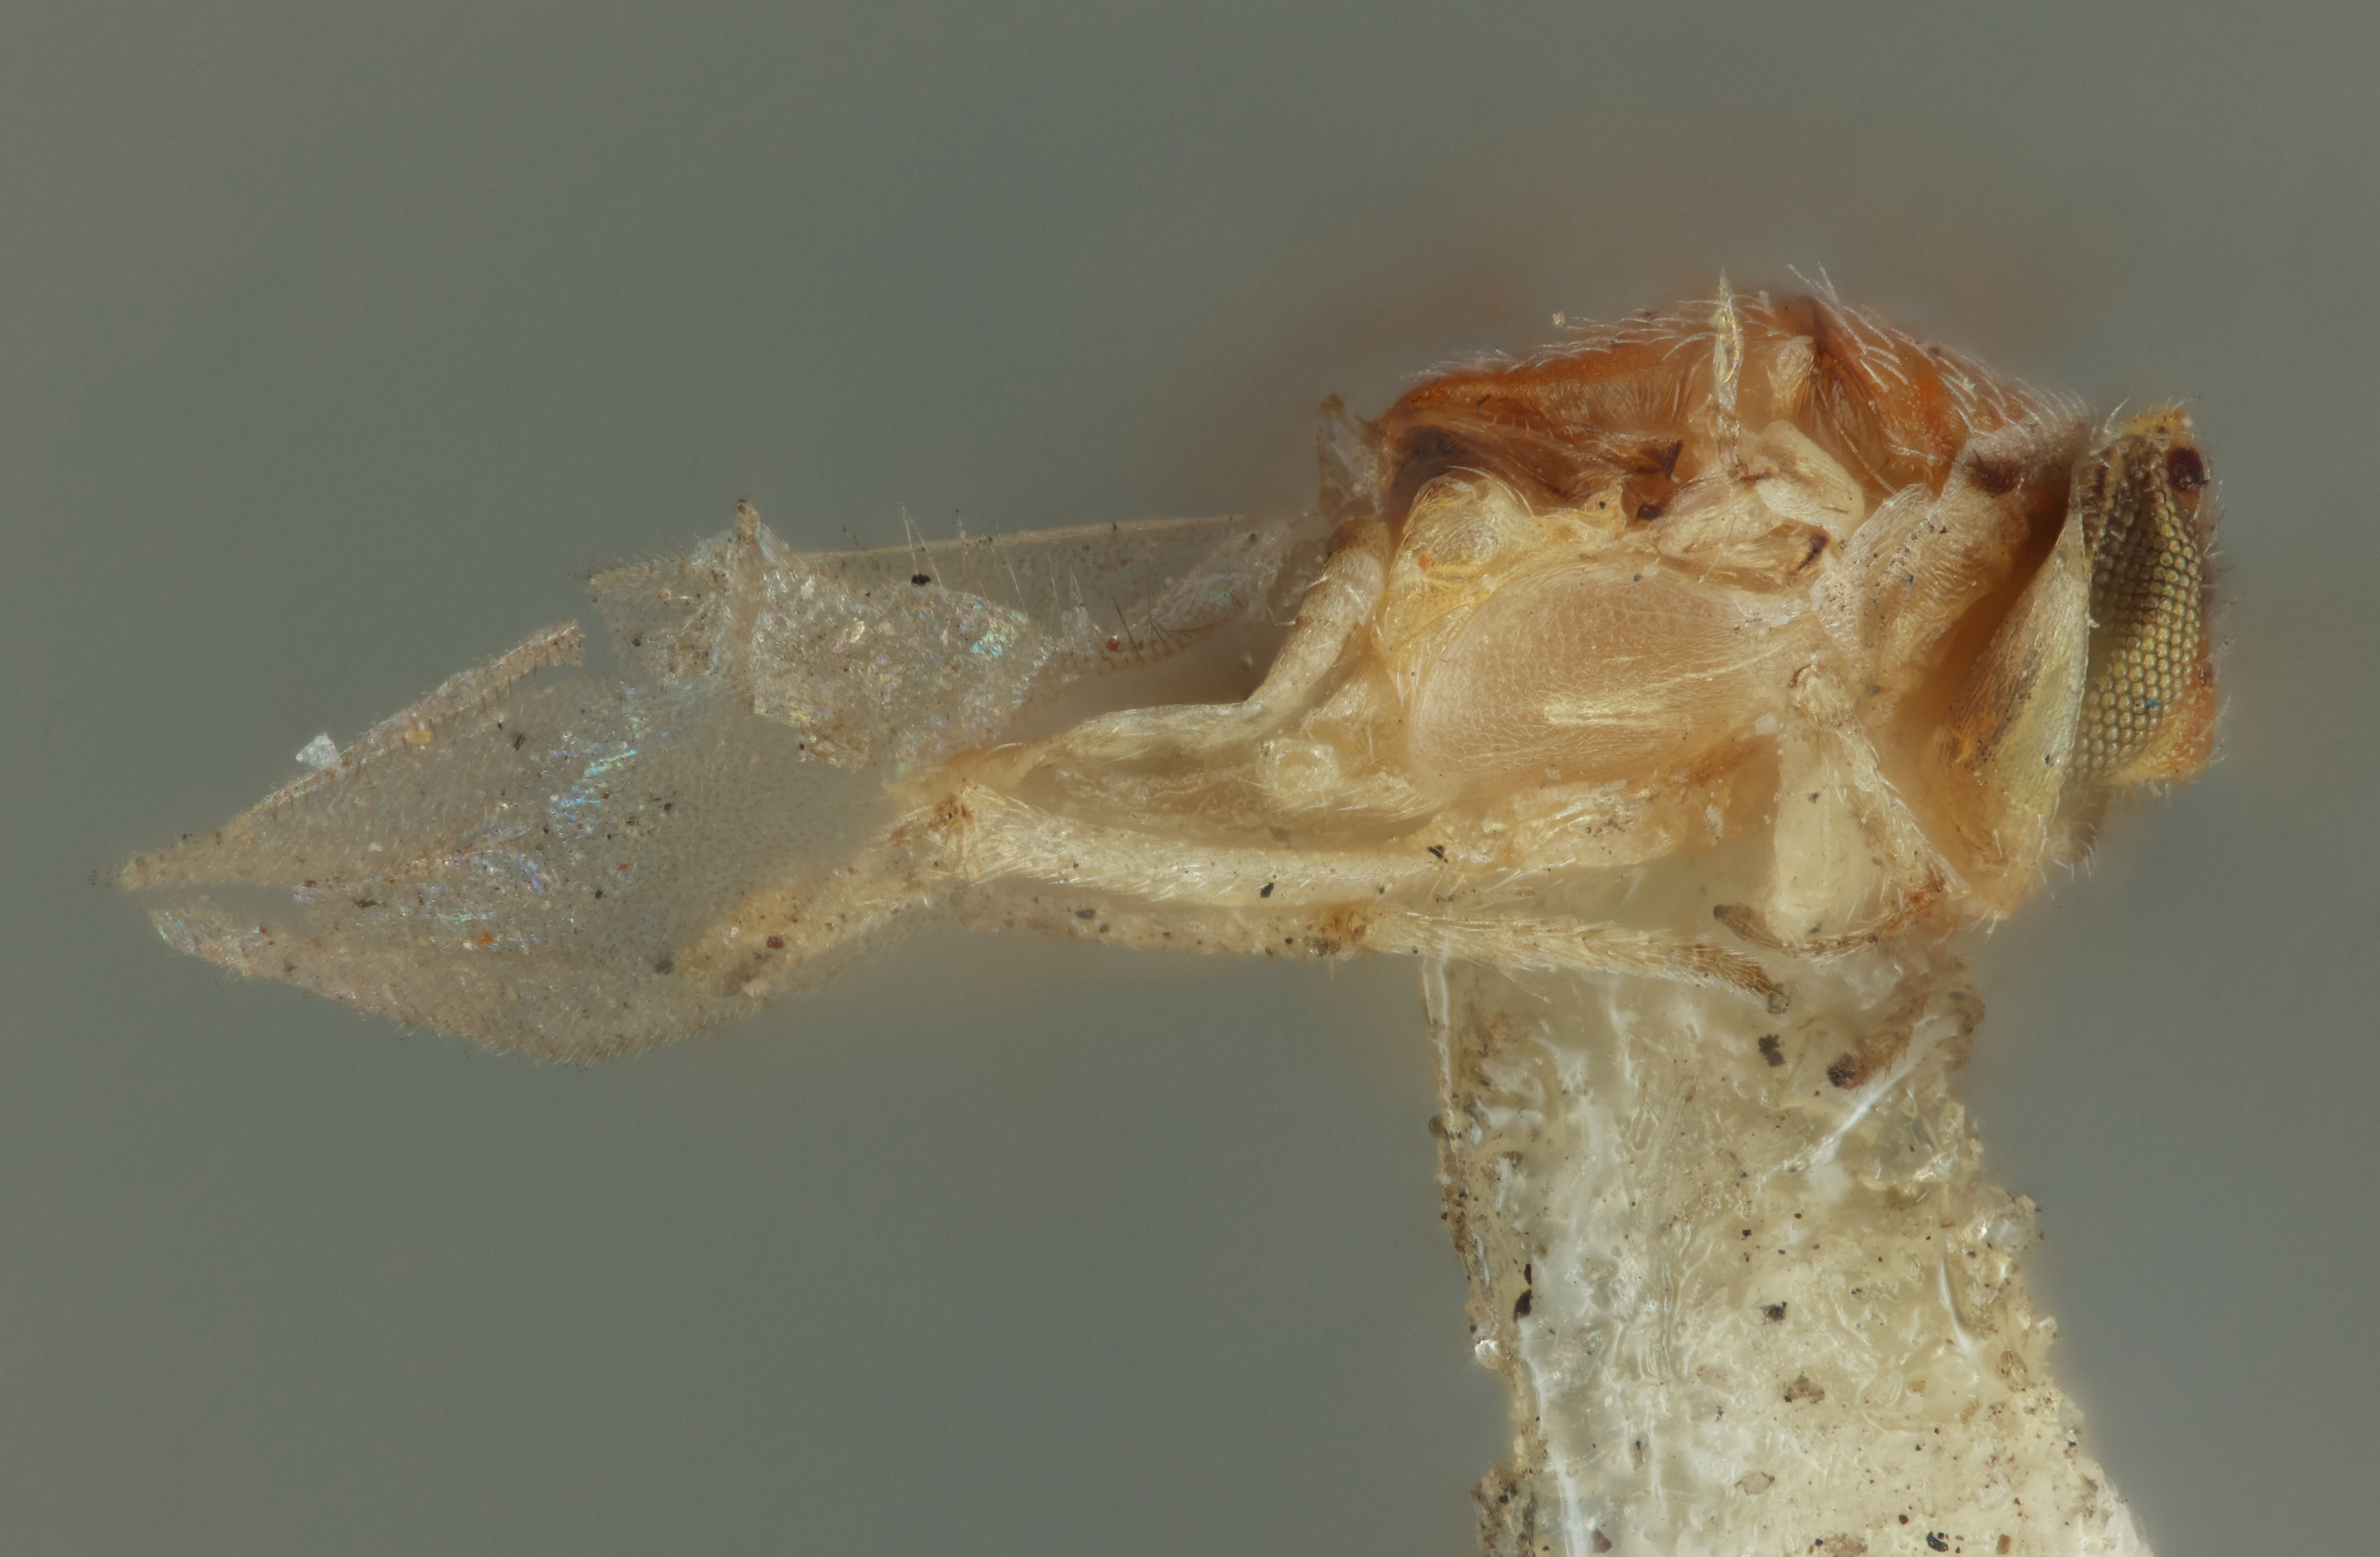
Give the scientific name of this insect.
Aphycus claviger
